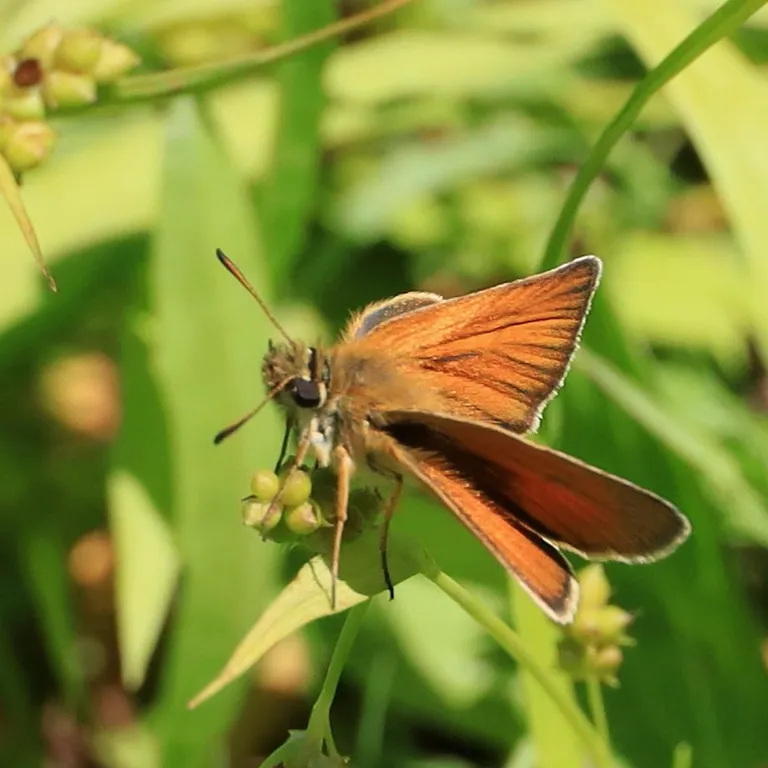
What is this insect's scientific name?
Thymelicus lineola
